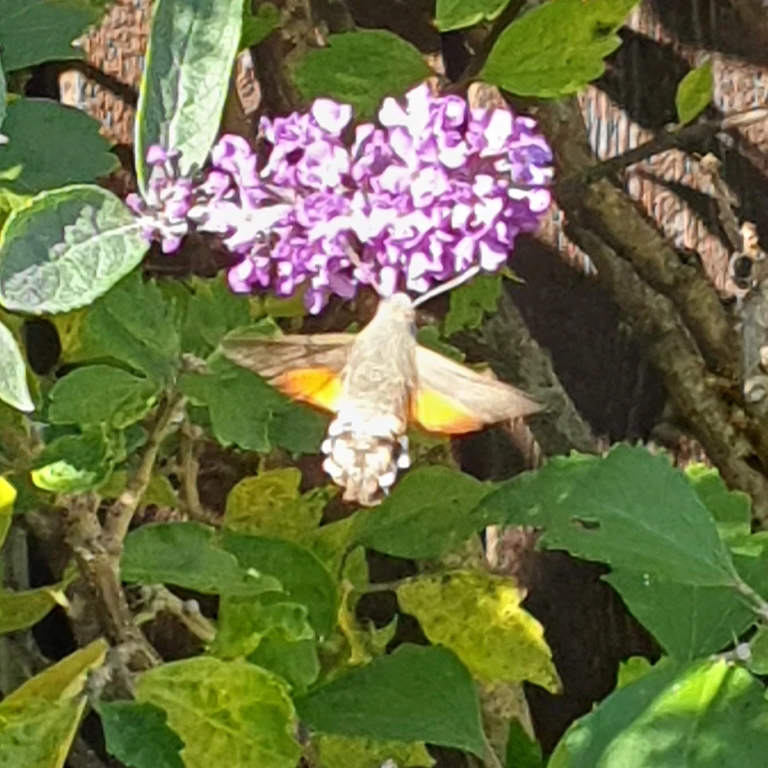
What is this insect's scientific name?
Macroglossum stellatarum
